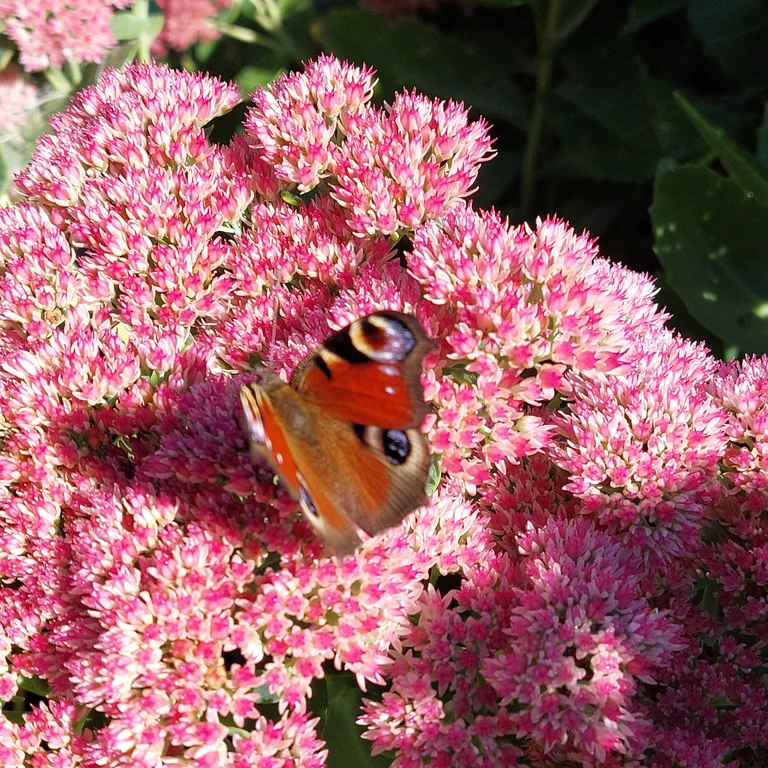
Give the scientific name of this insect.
Aglais io
